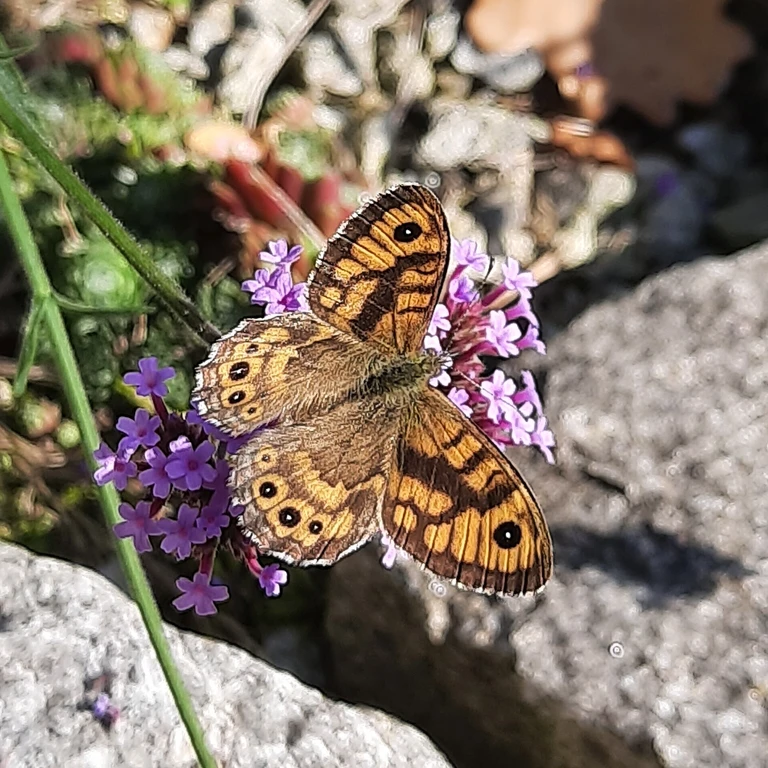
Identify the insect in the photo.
Lasiommata megera (also Pararge megera)
